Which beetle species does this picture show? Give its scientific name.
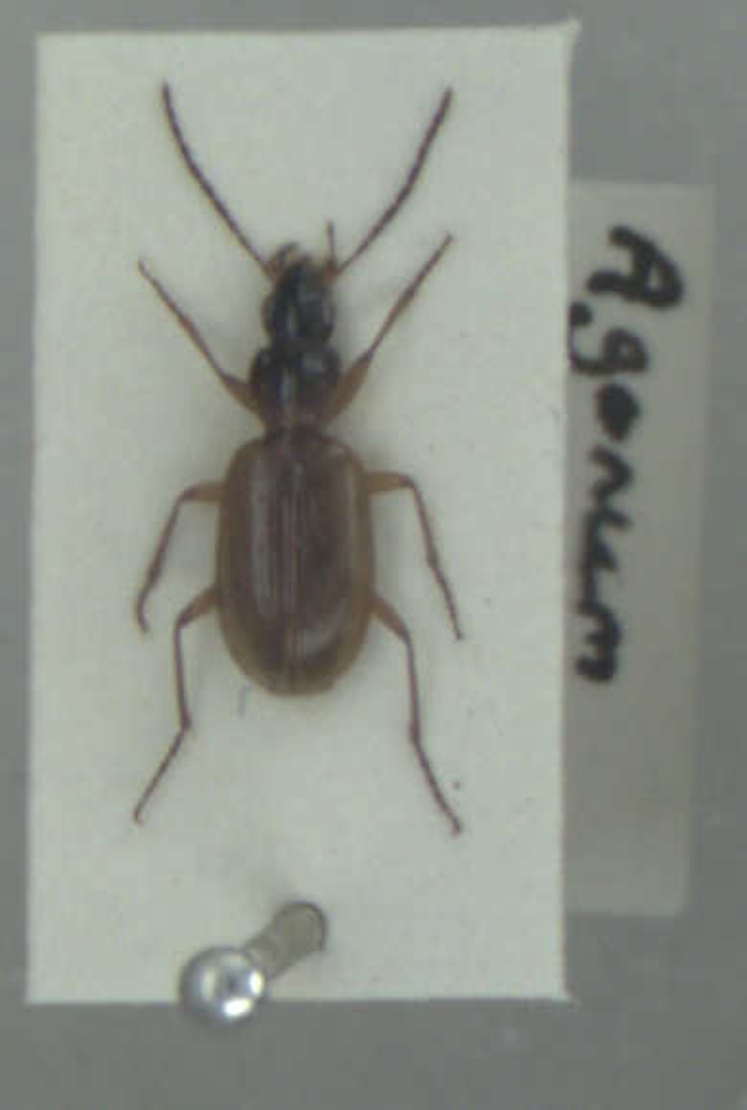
Agonum thoreyi
